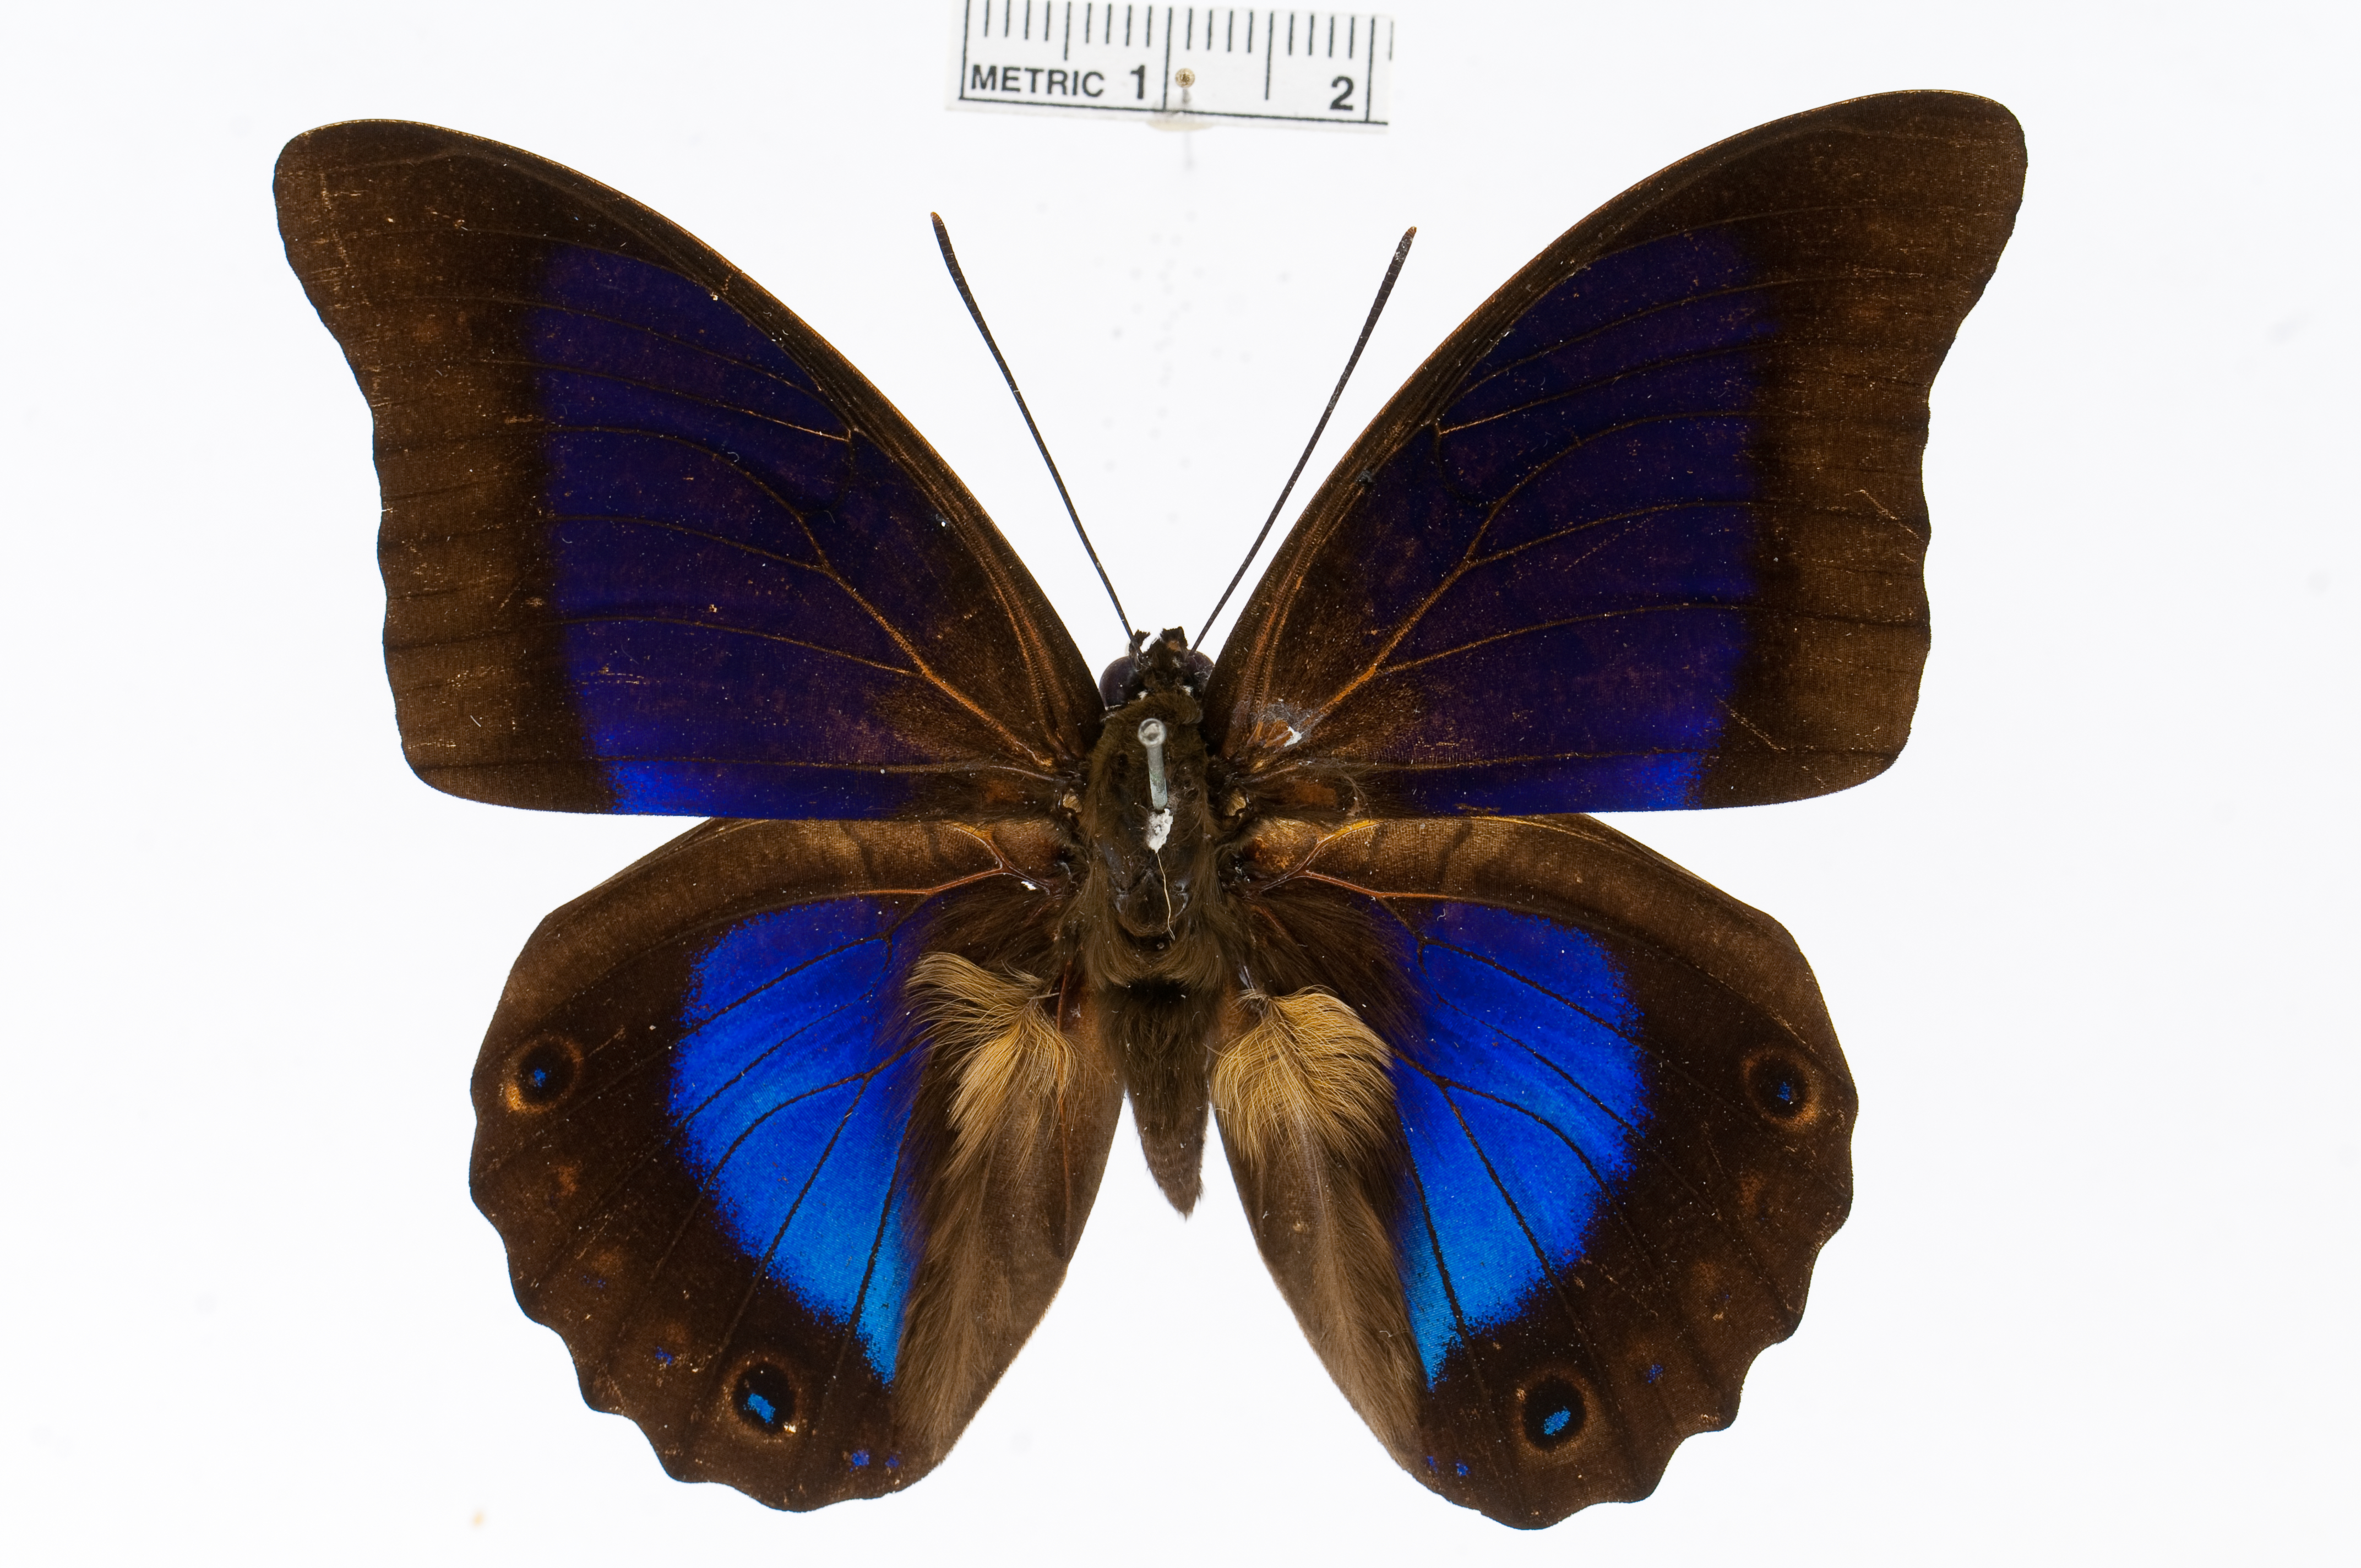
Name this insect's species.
Prepona deiphile
